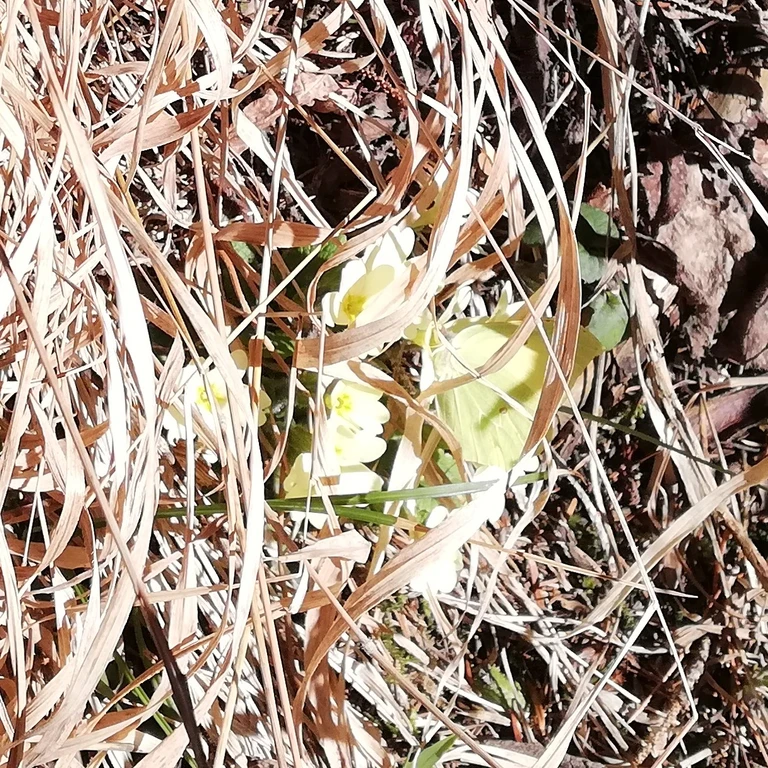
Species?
Gonepteryx rhamni
